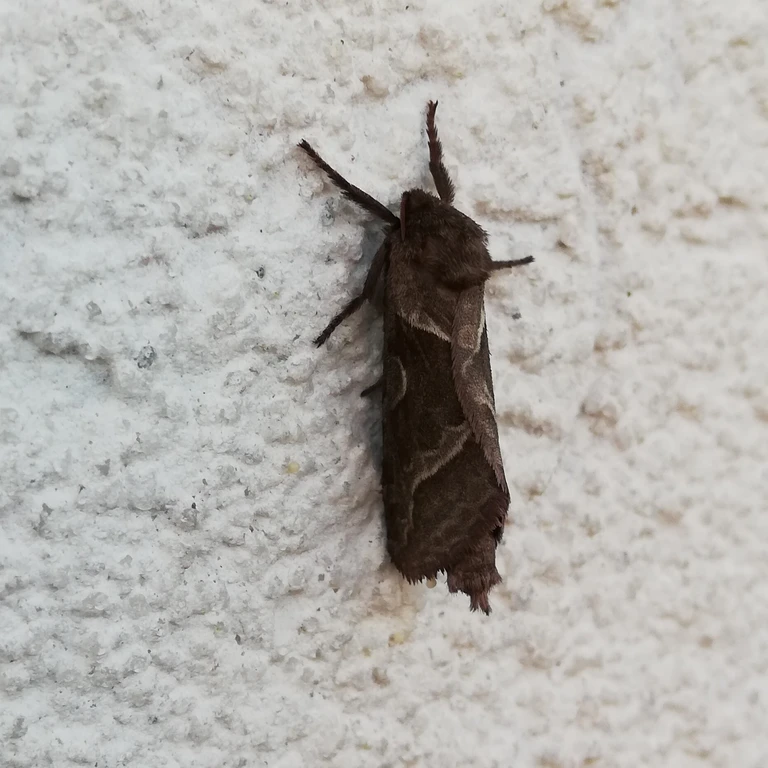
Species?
Triodia sylvina
